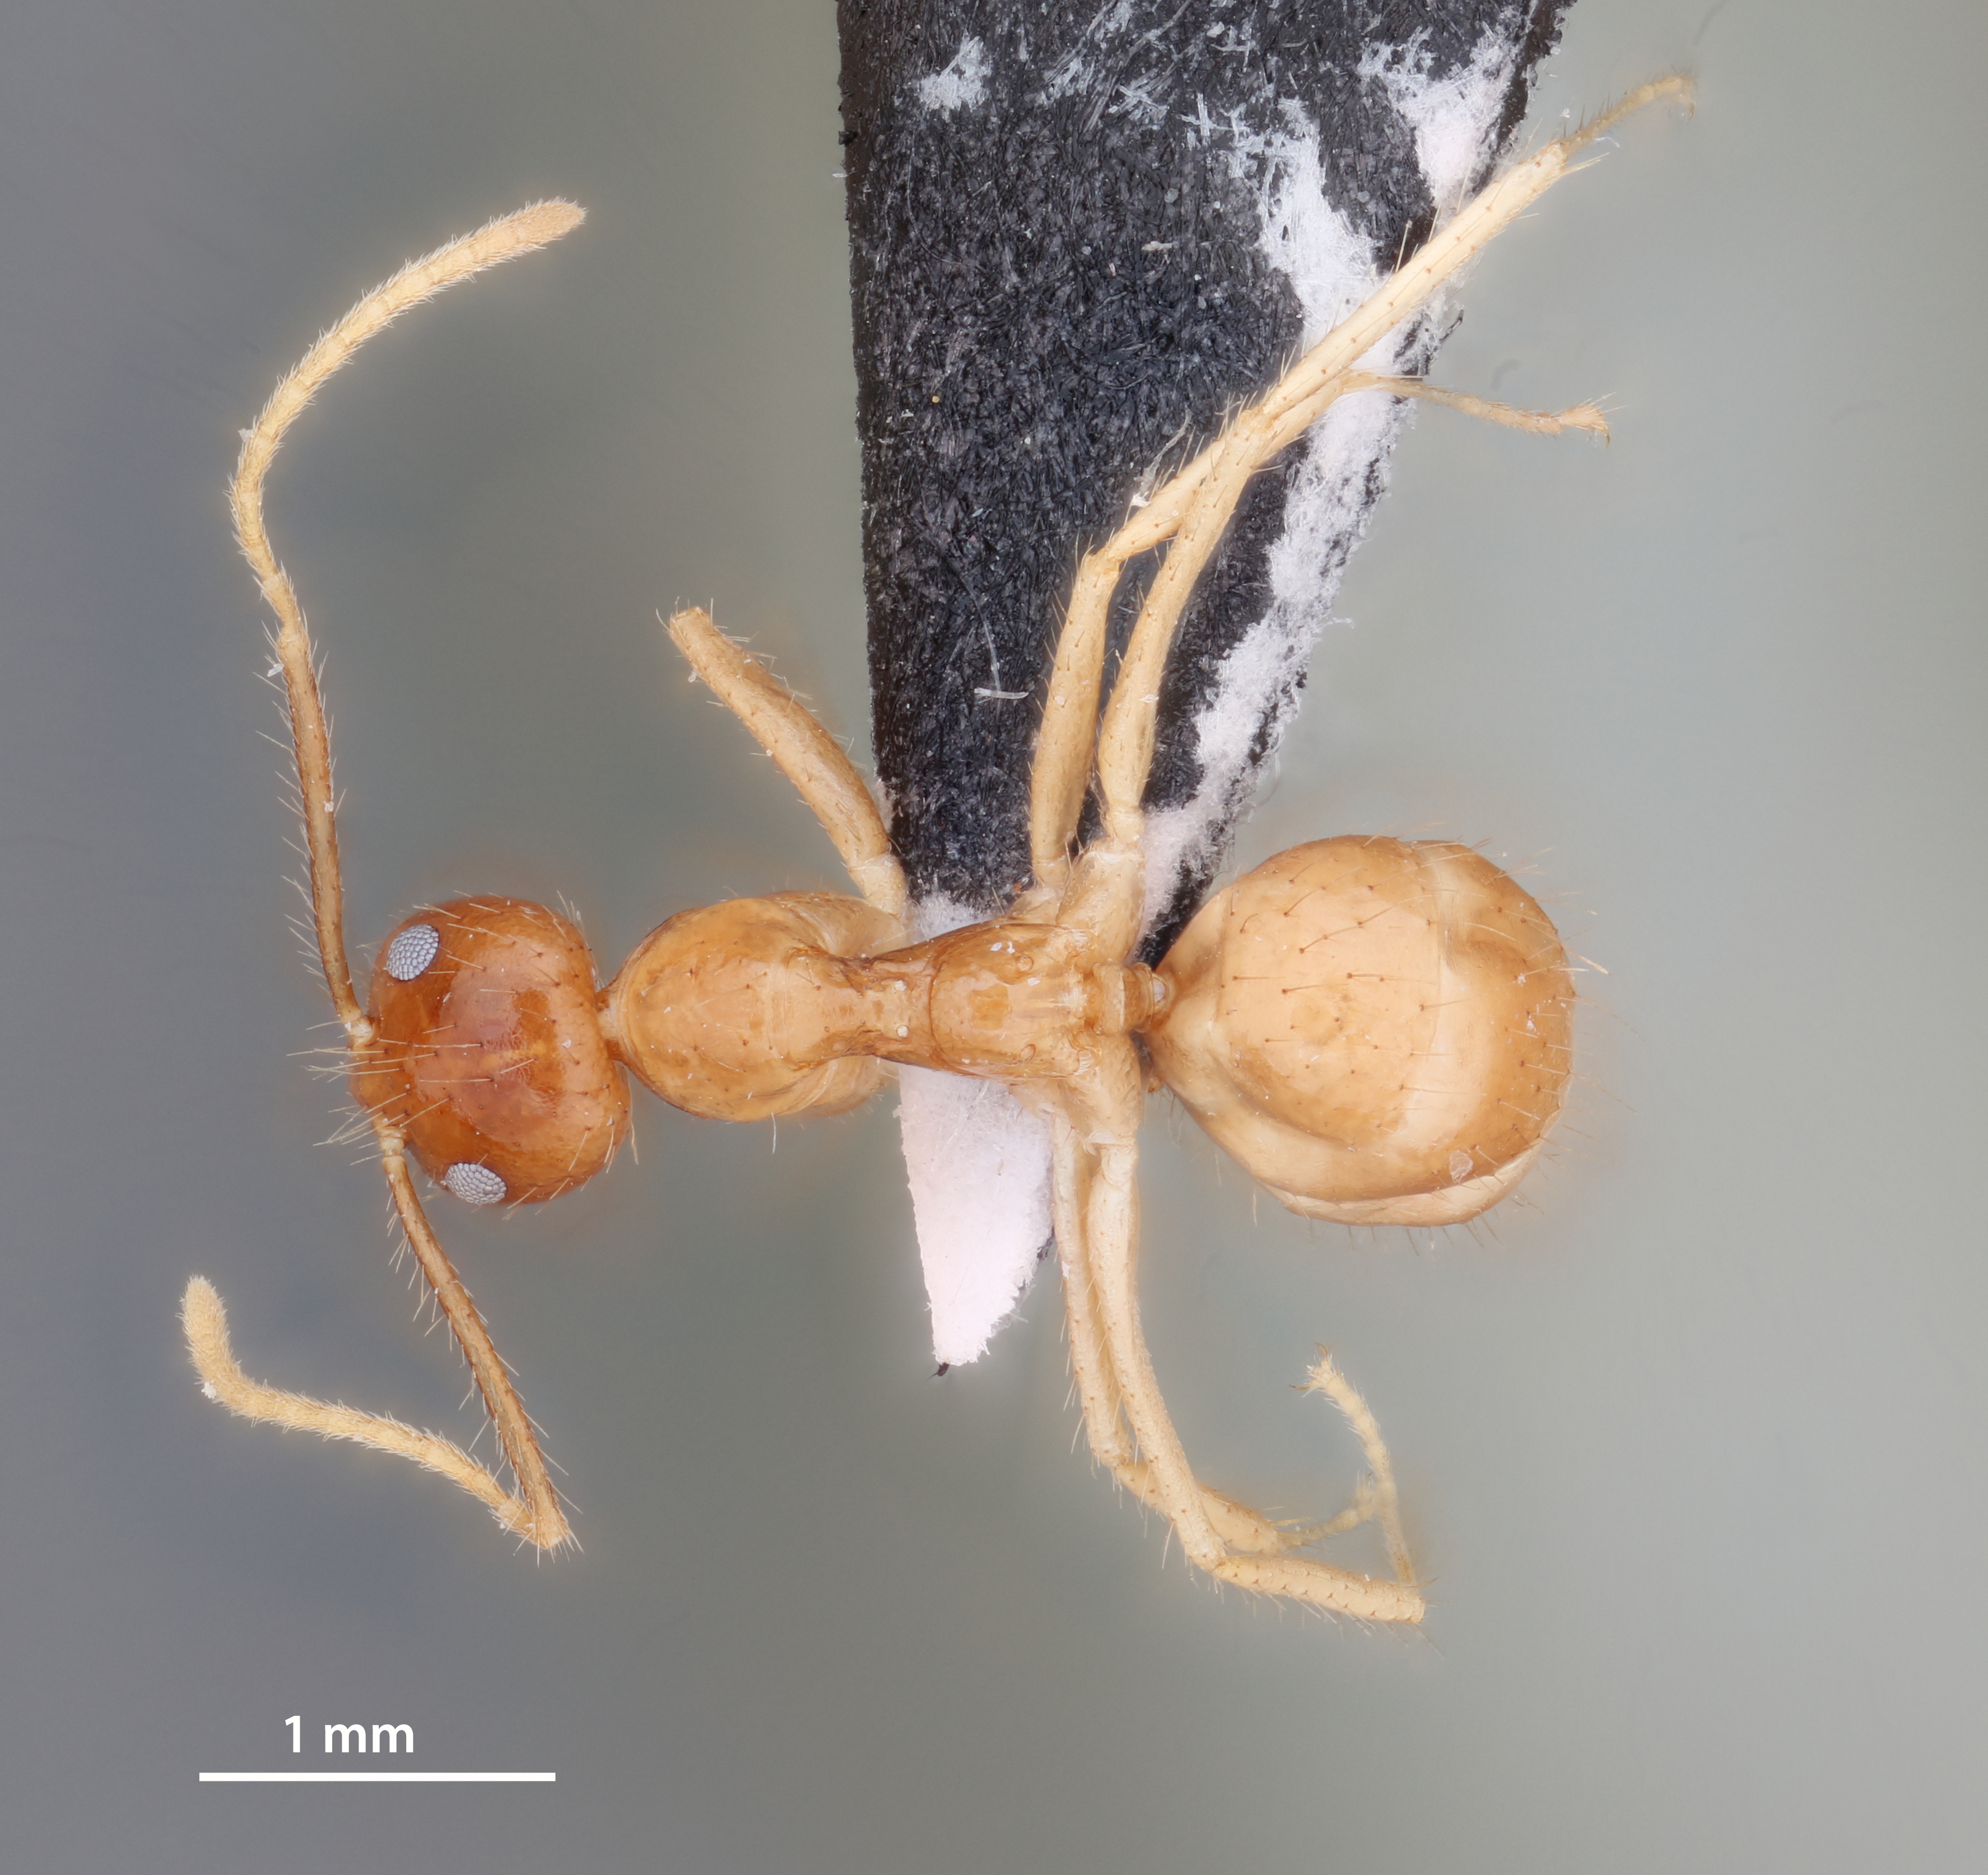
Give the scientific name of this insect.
Euprenolepis maschwitzi
